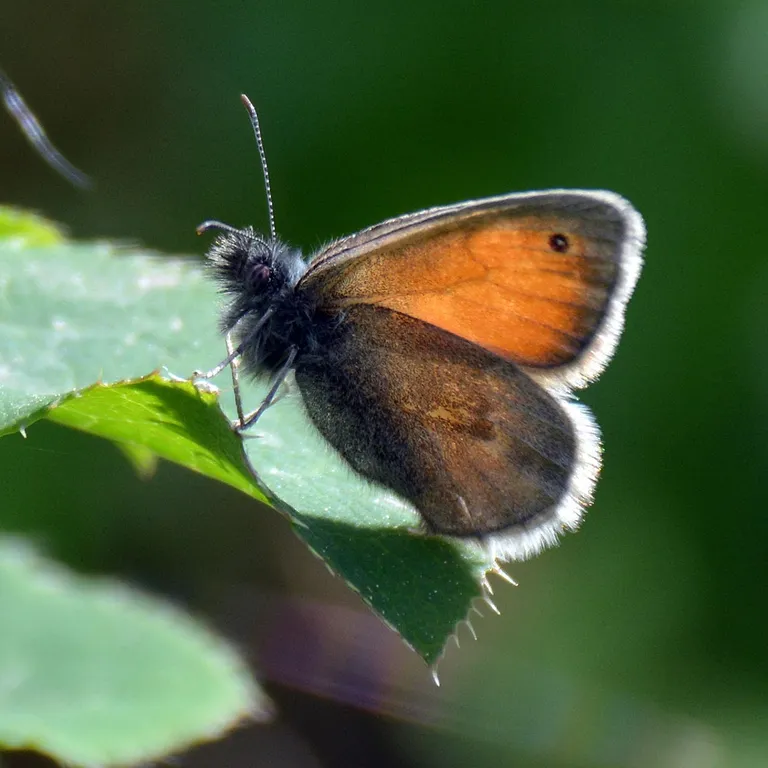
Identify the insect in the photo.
Coenonympha pamphilus
